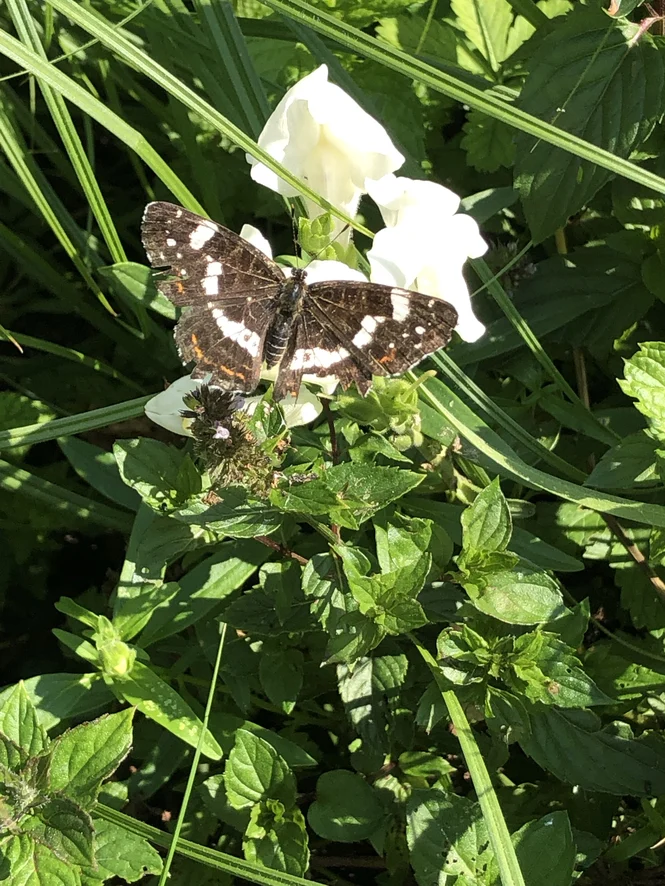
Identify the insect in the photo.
Araschnia levana
